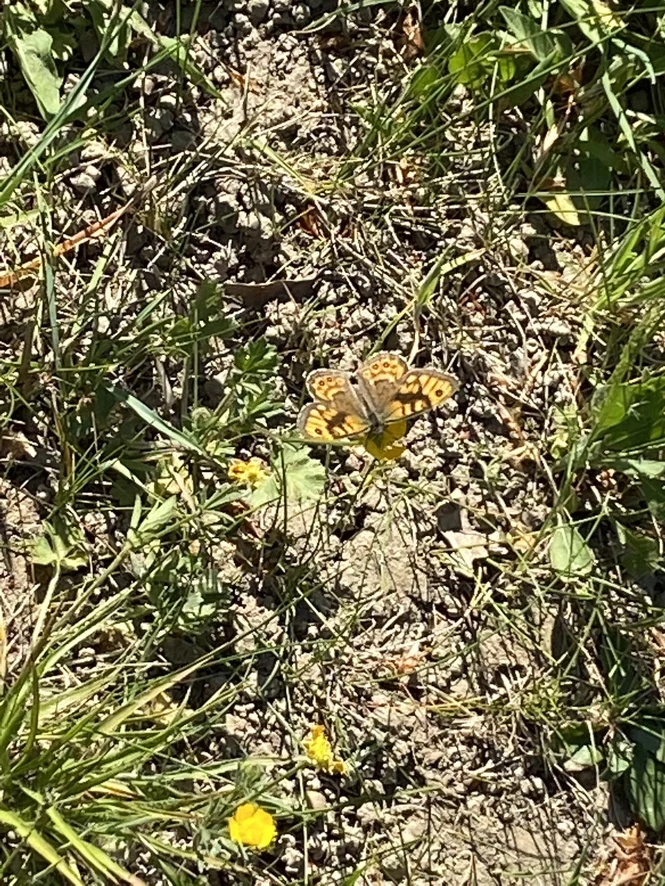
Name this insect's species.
Lasiommata megera (also Pararge megera)
